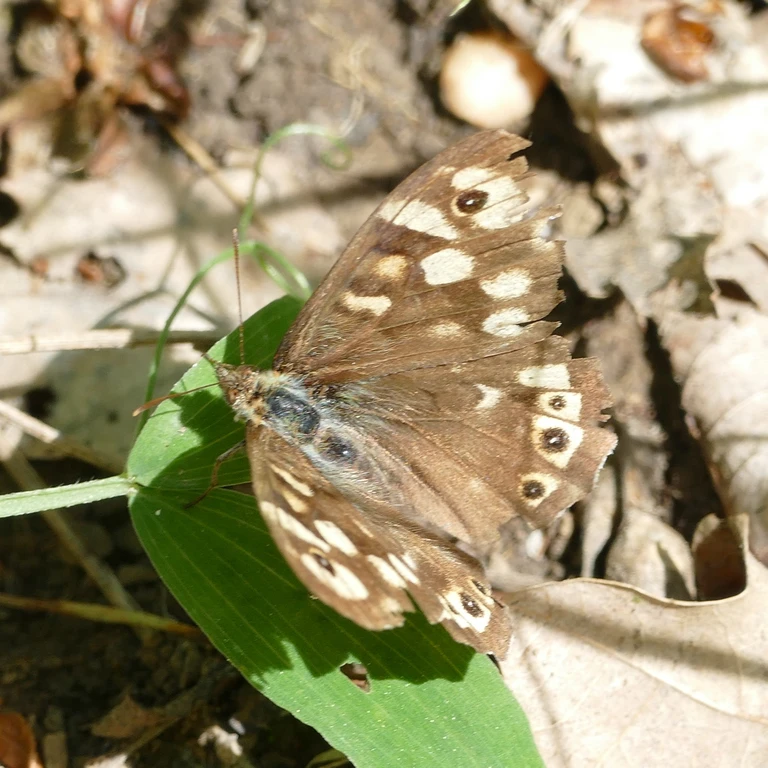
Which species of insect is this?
Pararge aegeria
